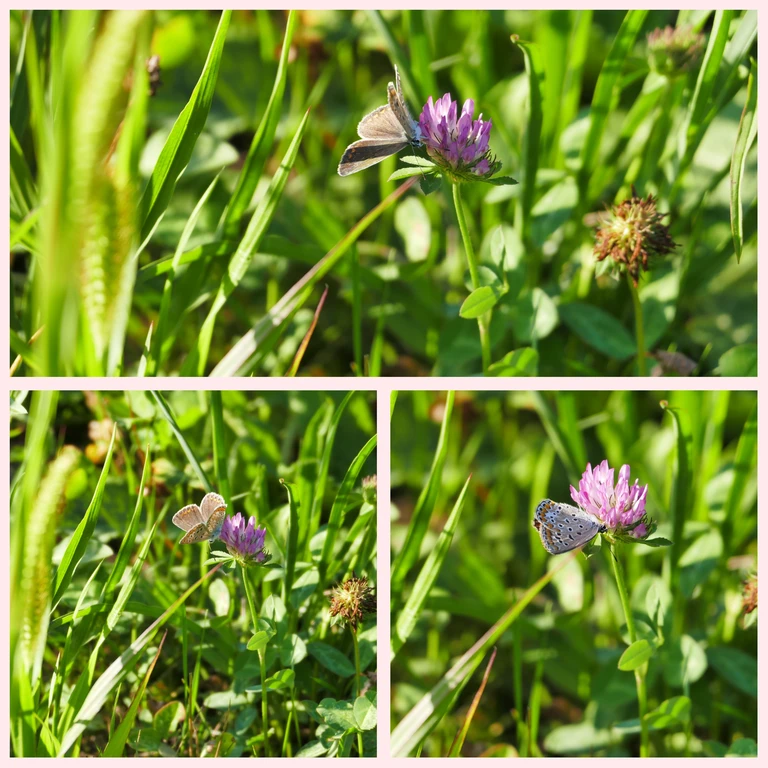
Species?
Polyommatus icarus
